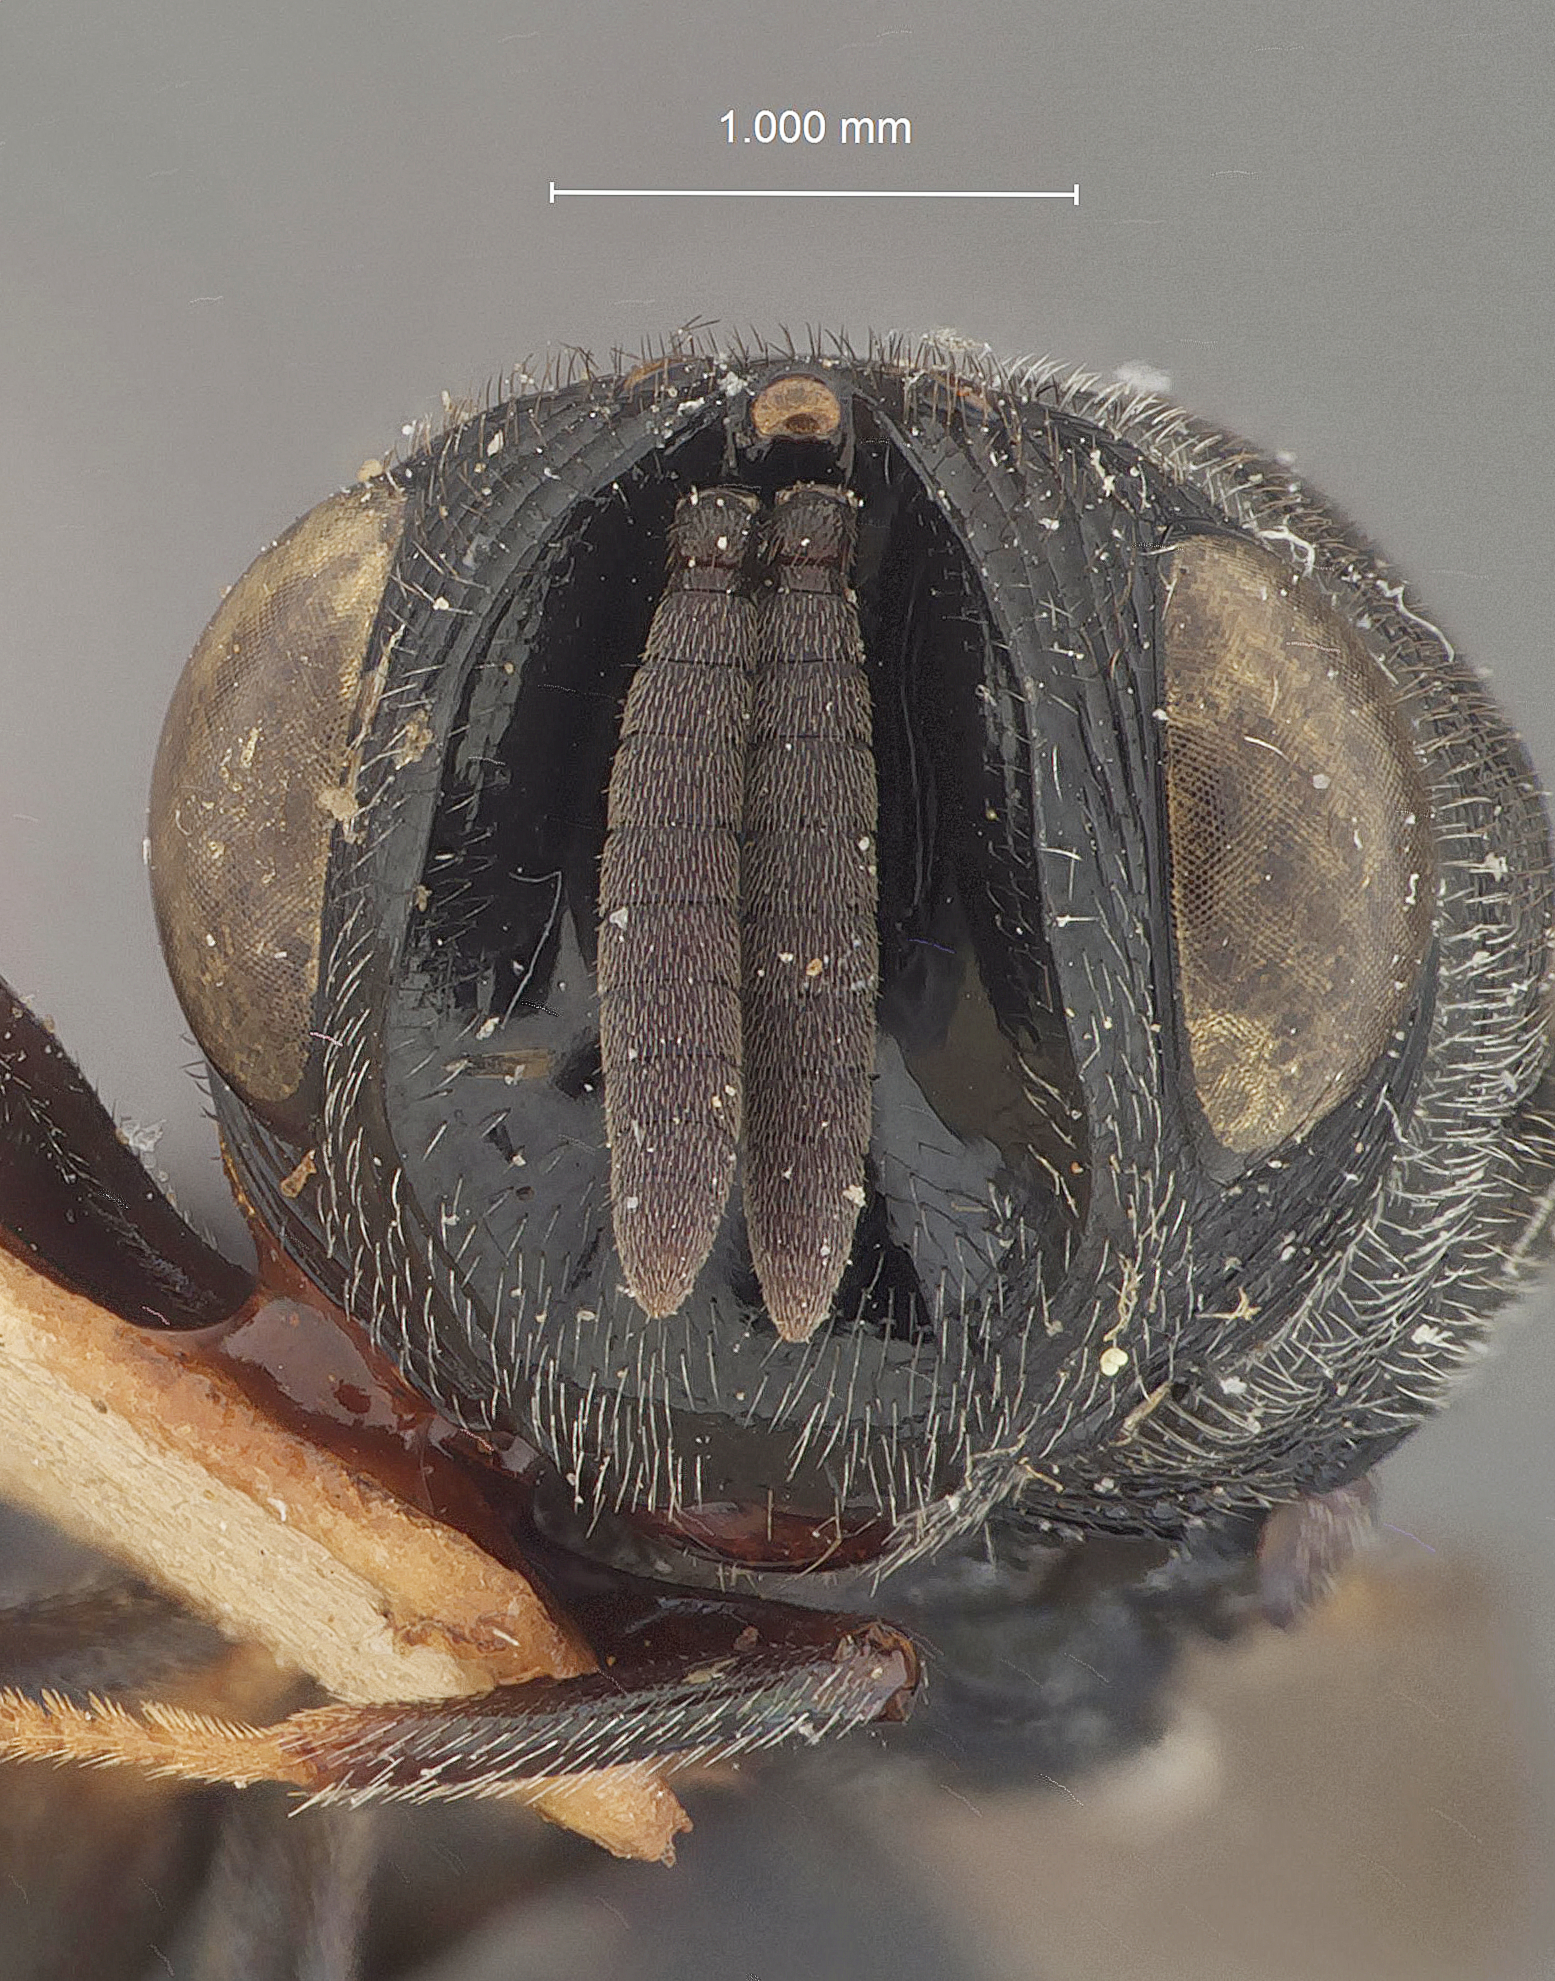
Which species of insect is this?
Krombeinius sauion
